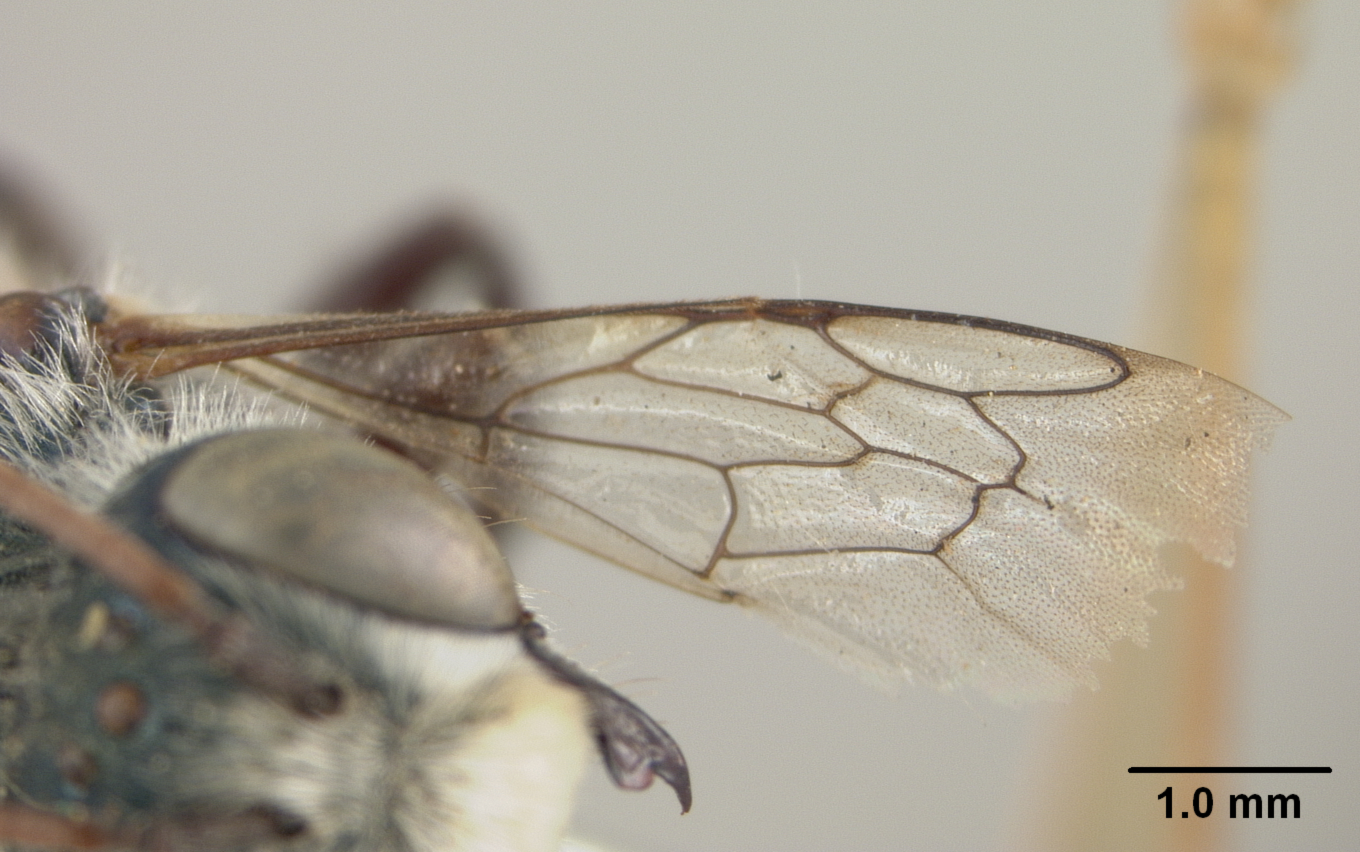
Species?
Osmia nifoata
